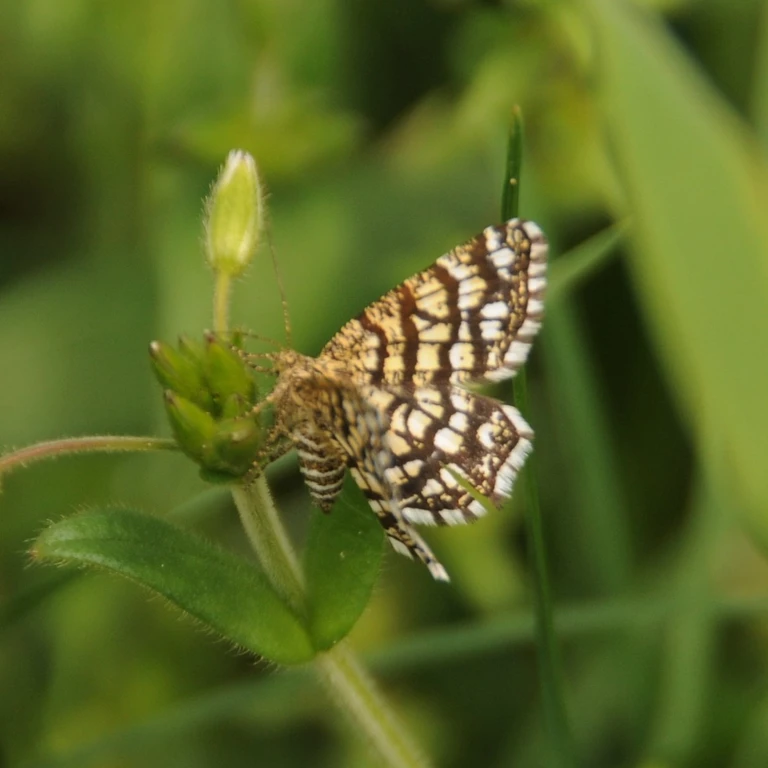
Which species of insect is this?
Chiasmia clathrata
